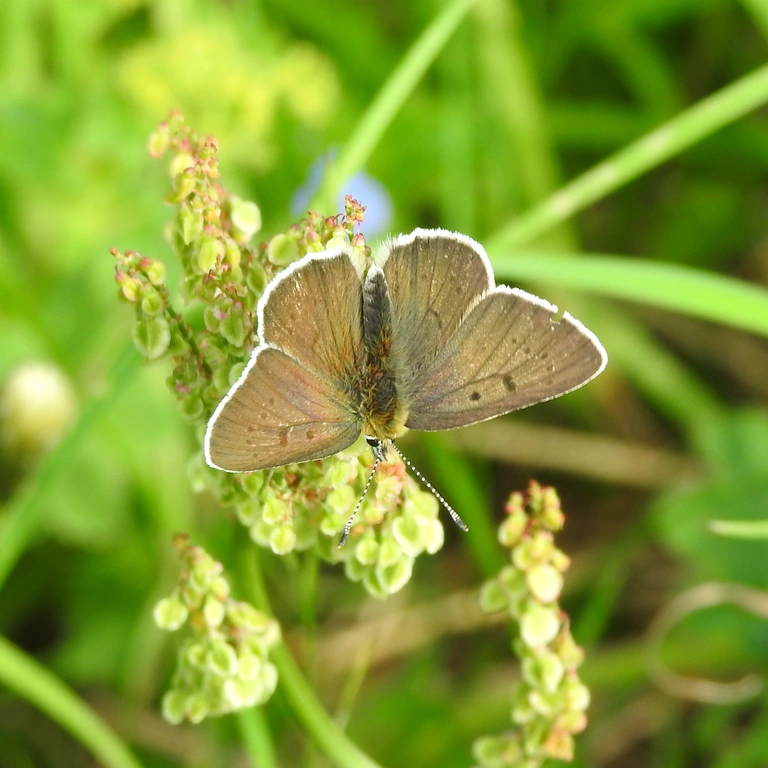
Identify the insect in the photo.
Lycaena tityrus (also Loweia tityrus)
